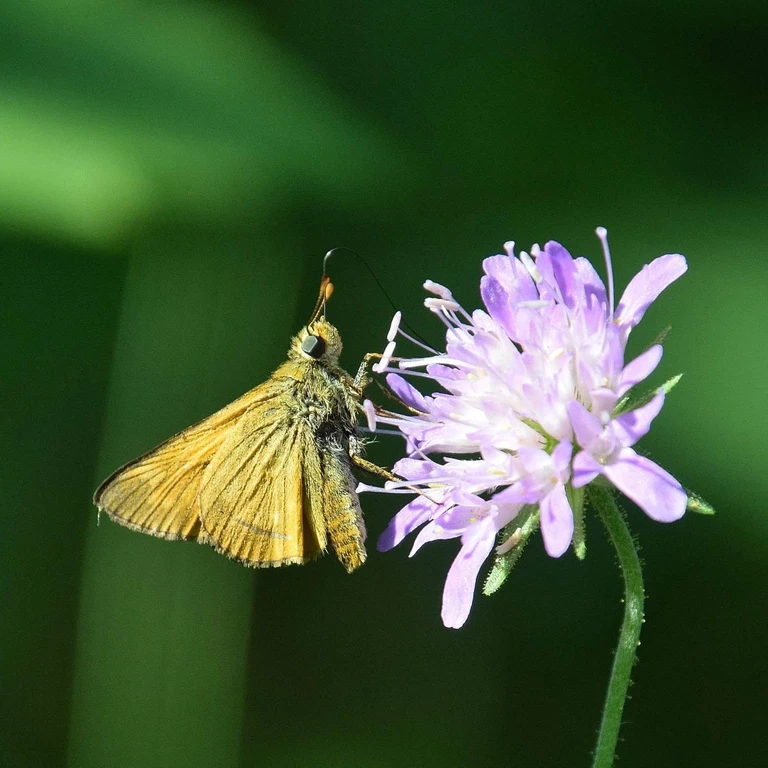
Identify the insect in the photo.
Ochlodes sylvanus (also Ochlodes venata)
